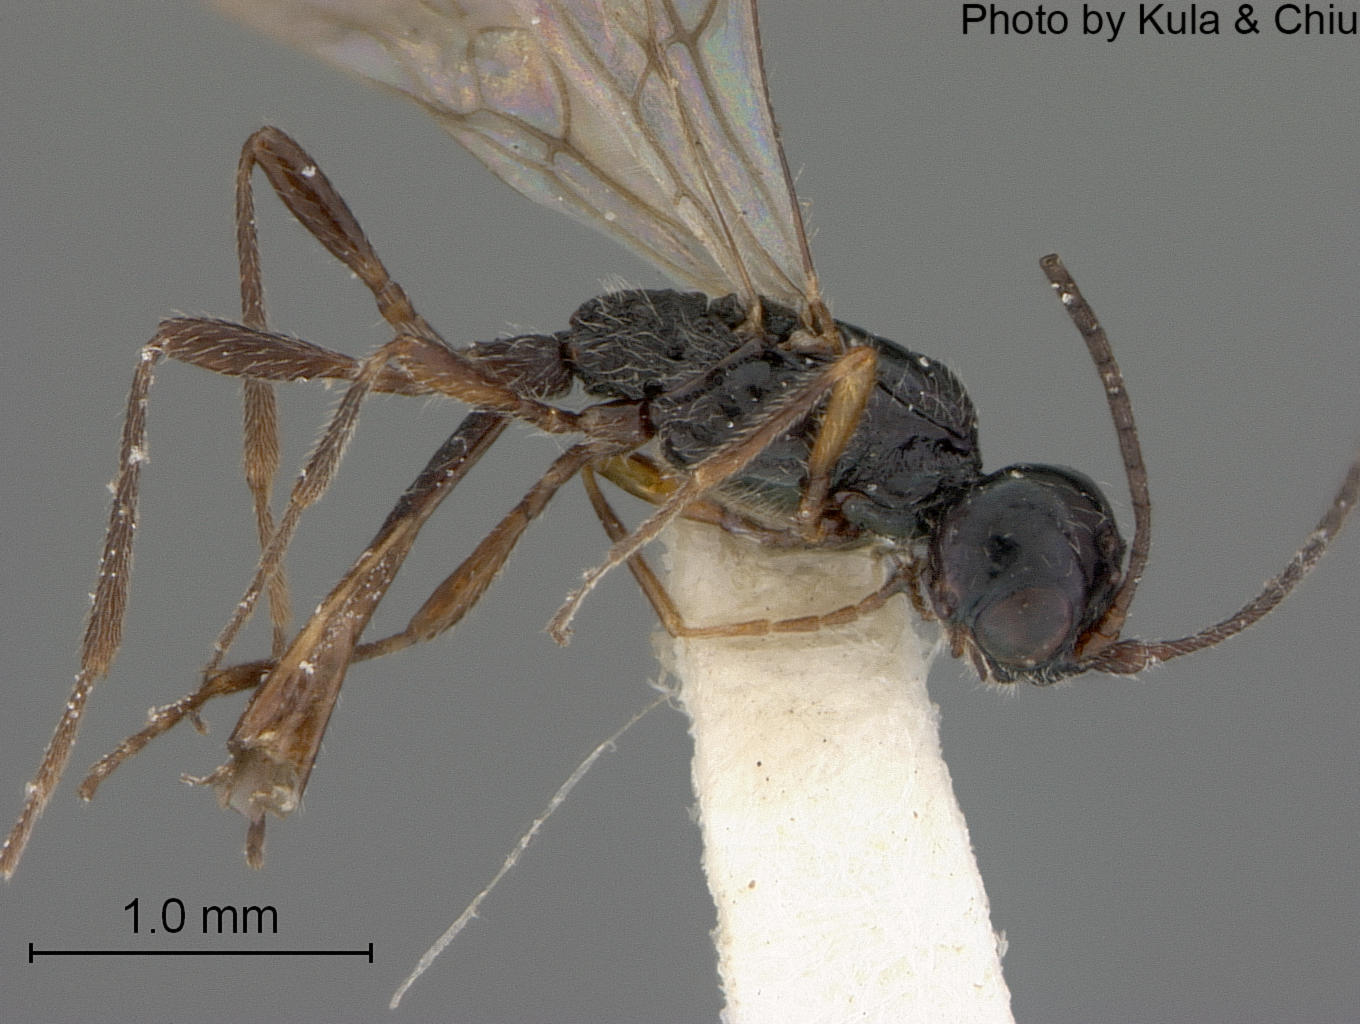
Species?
Coelinius nigripes
